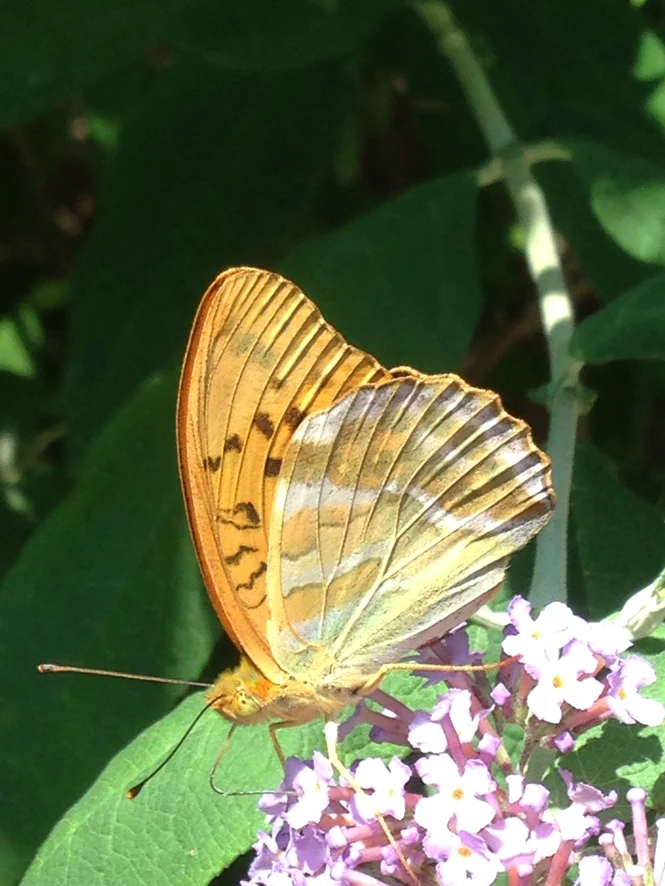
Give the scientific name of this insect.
Argynnis paphia
